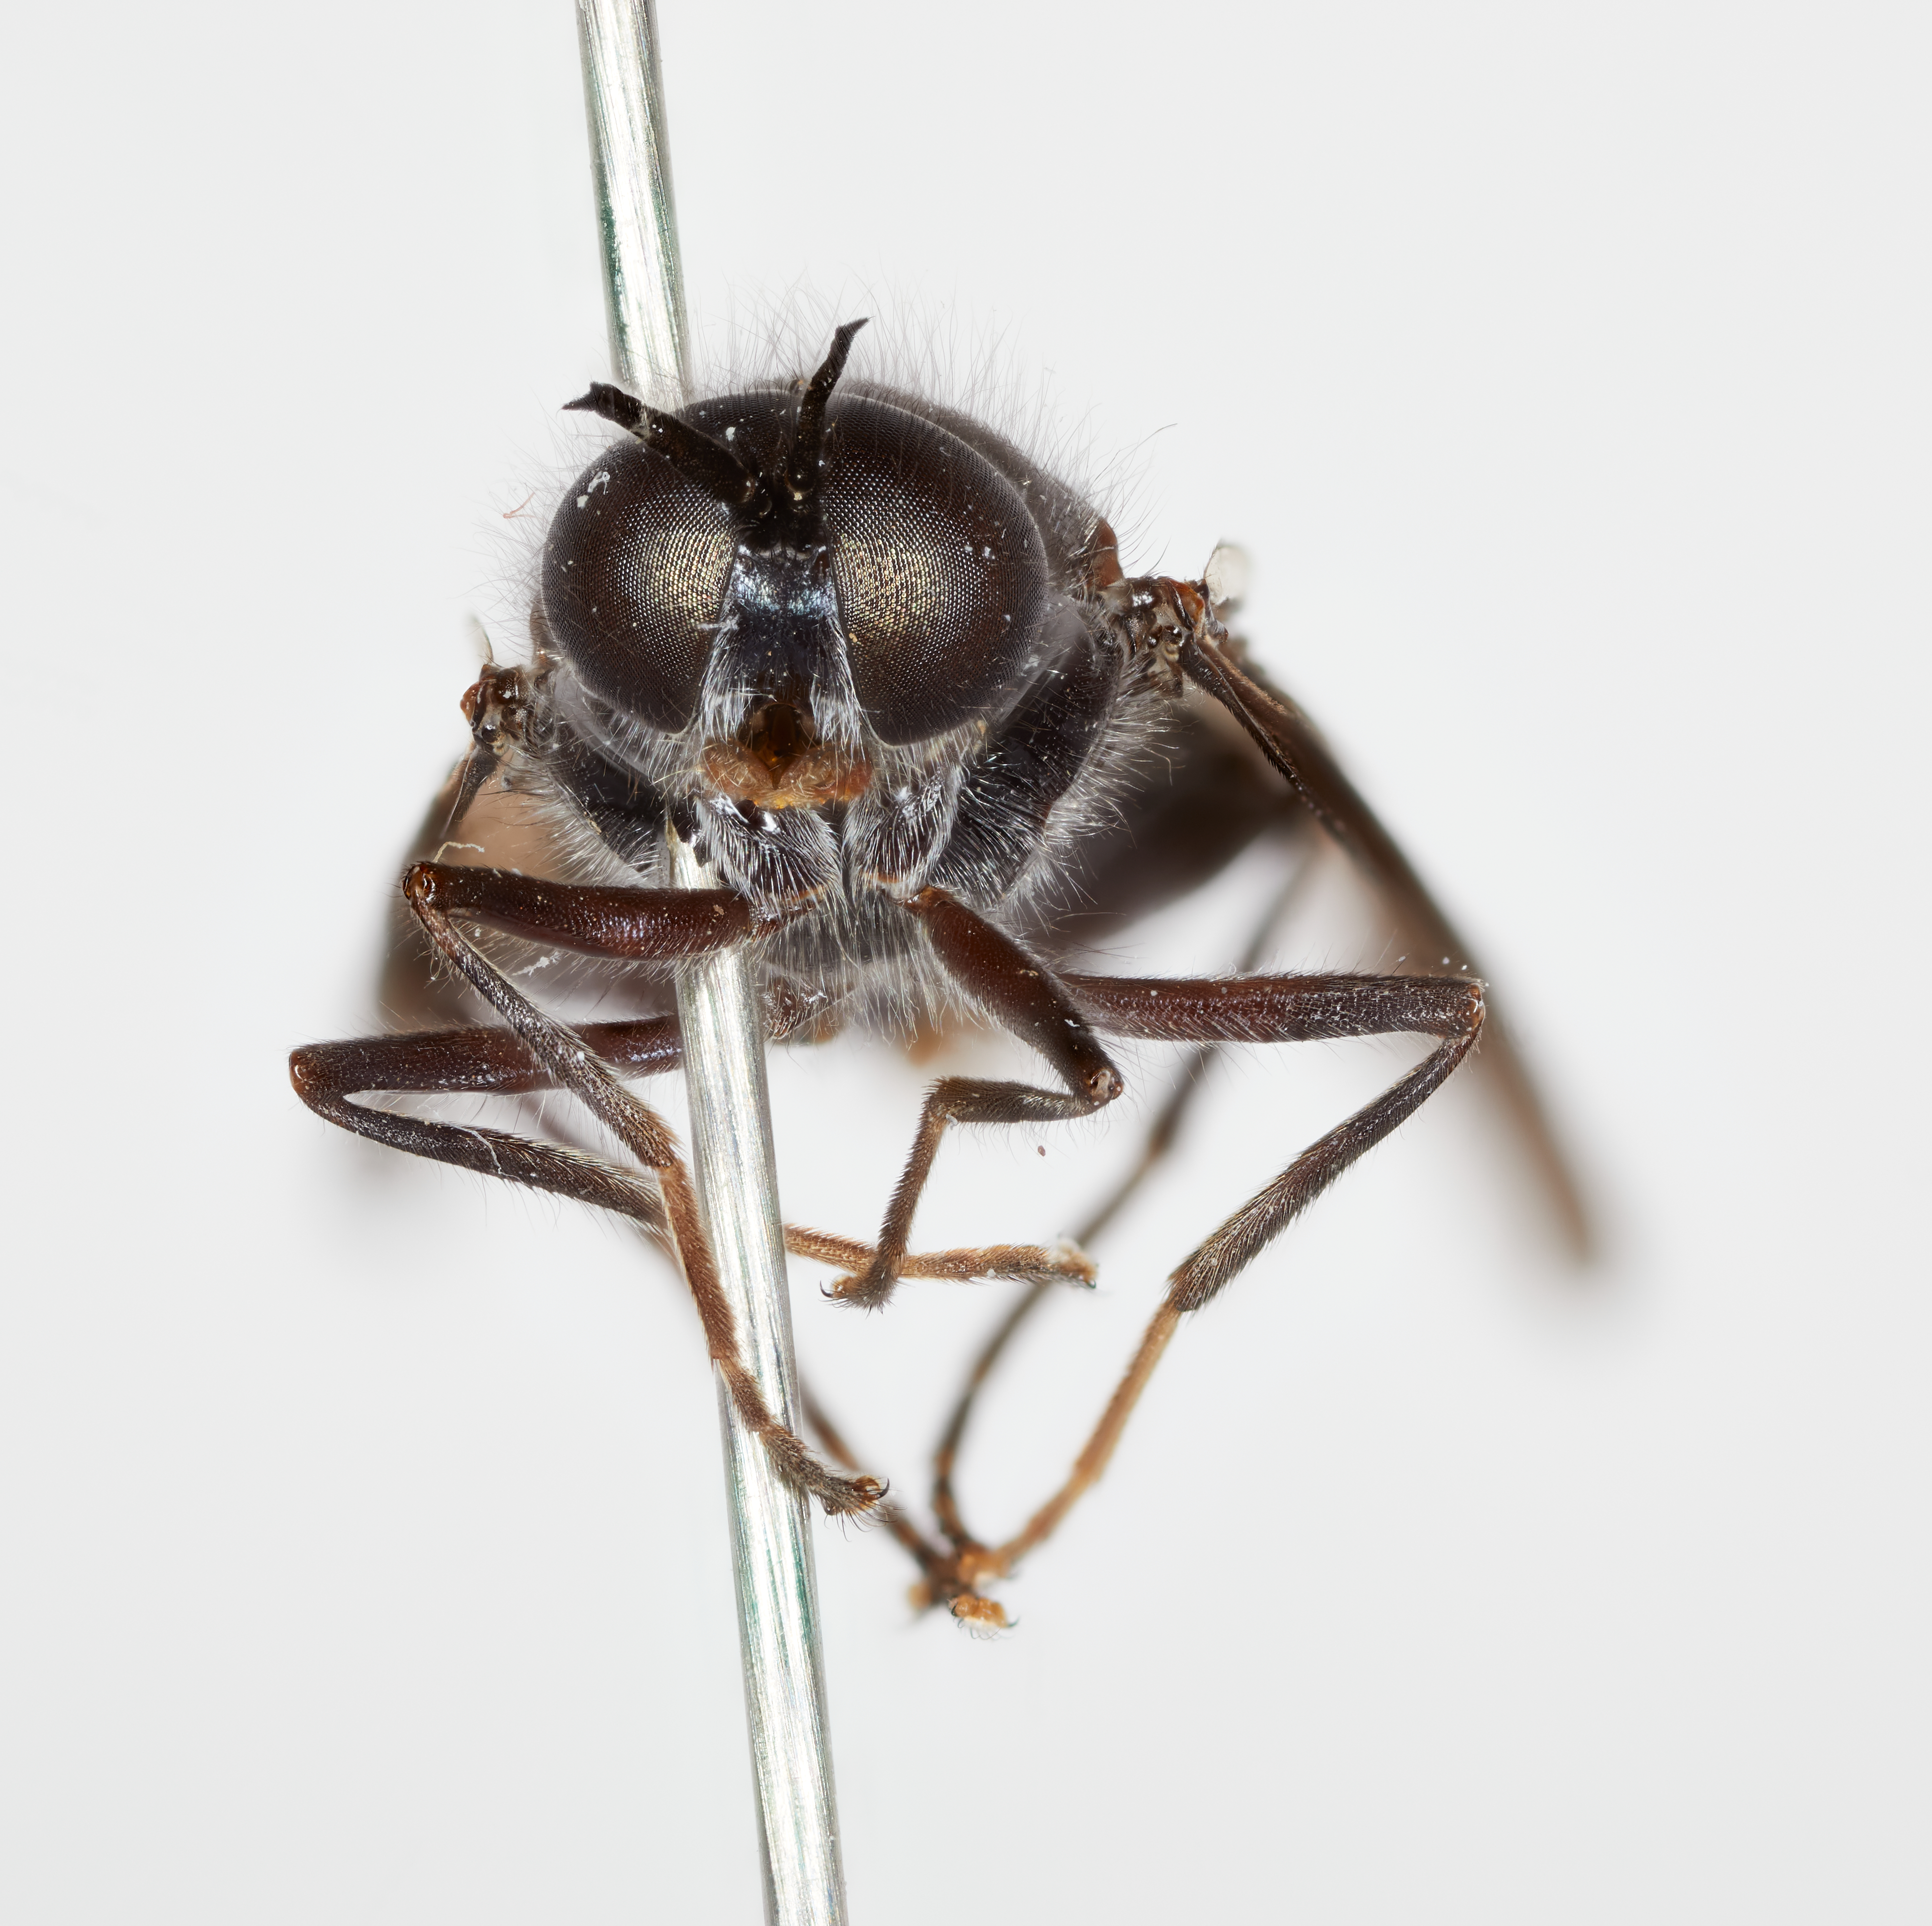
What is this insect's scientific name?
Cyphomyia baoruco
